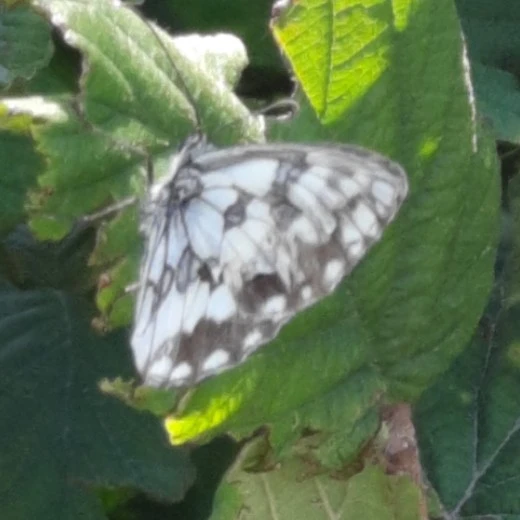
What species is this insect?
Melanargia galathea
